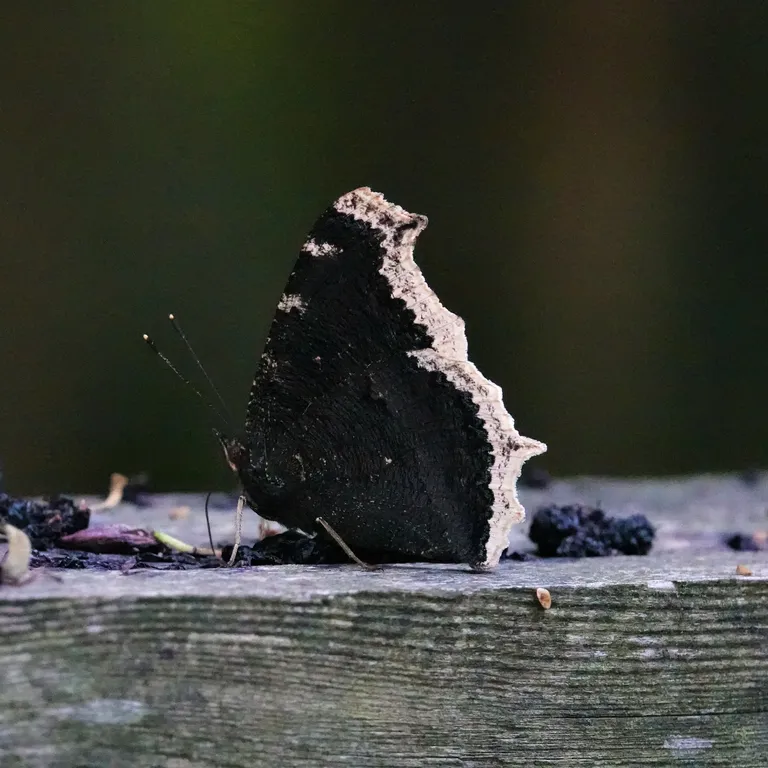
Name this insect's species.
Nymphalis antiopa
